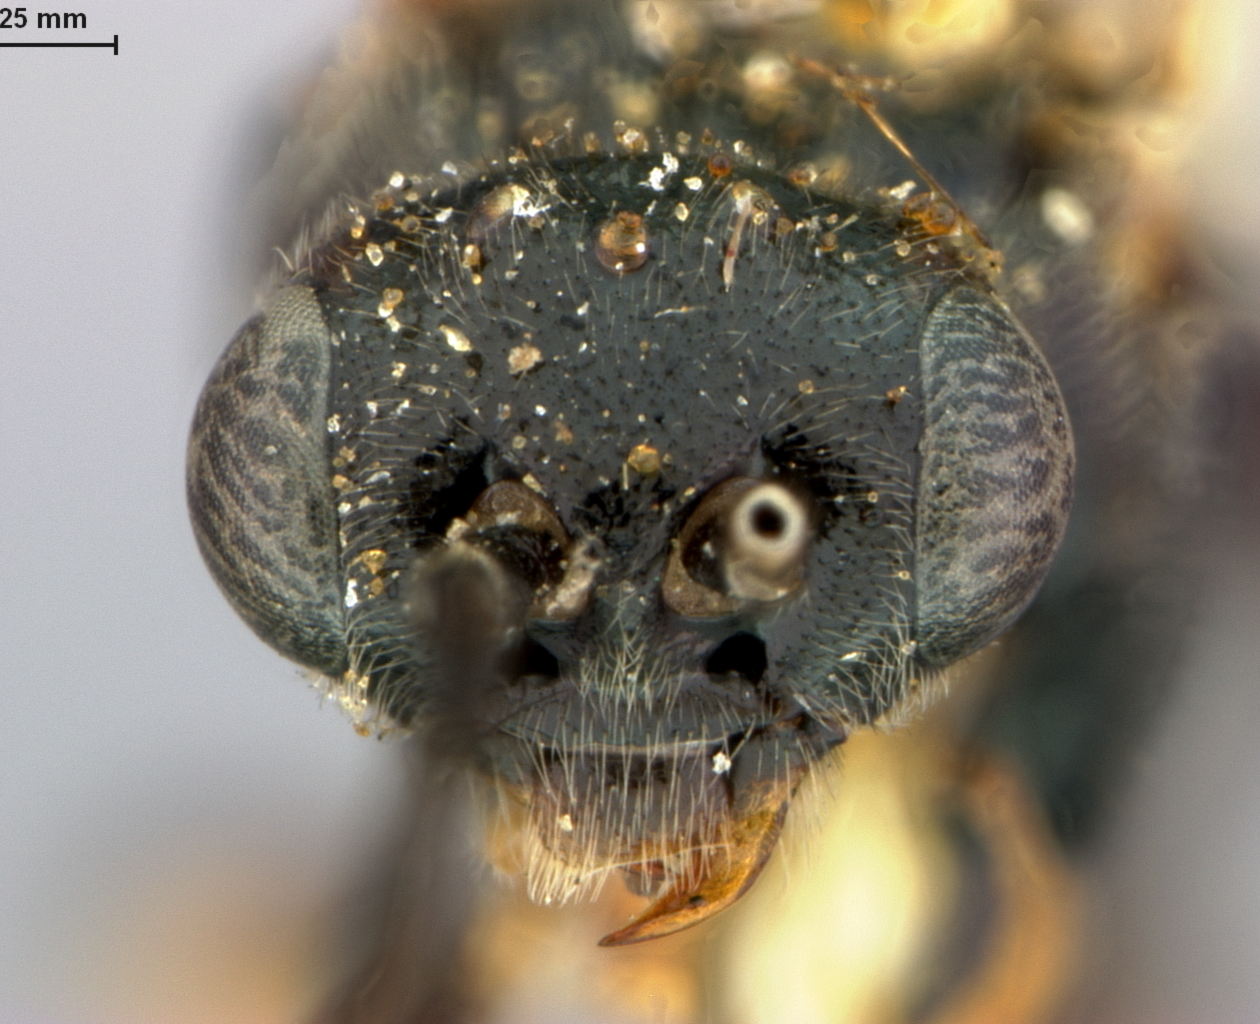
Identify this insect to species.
Pristiphora ortinga
